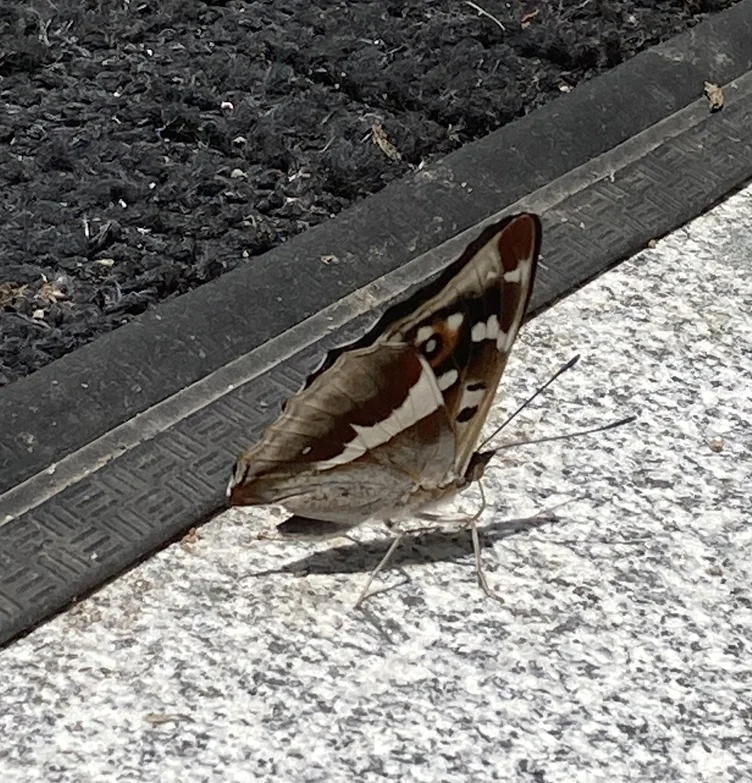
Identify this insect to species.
Apatura iris
